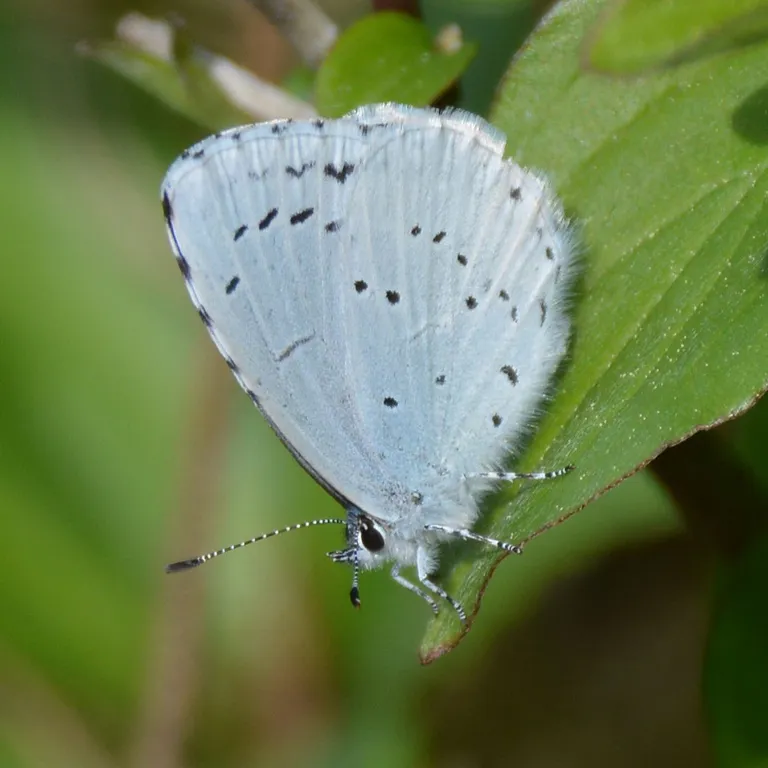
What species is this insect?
Celastrina argiolus
